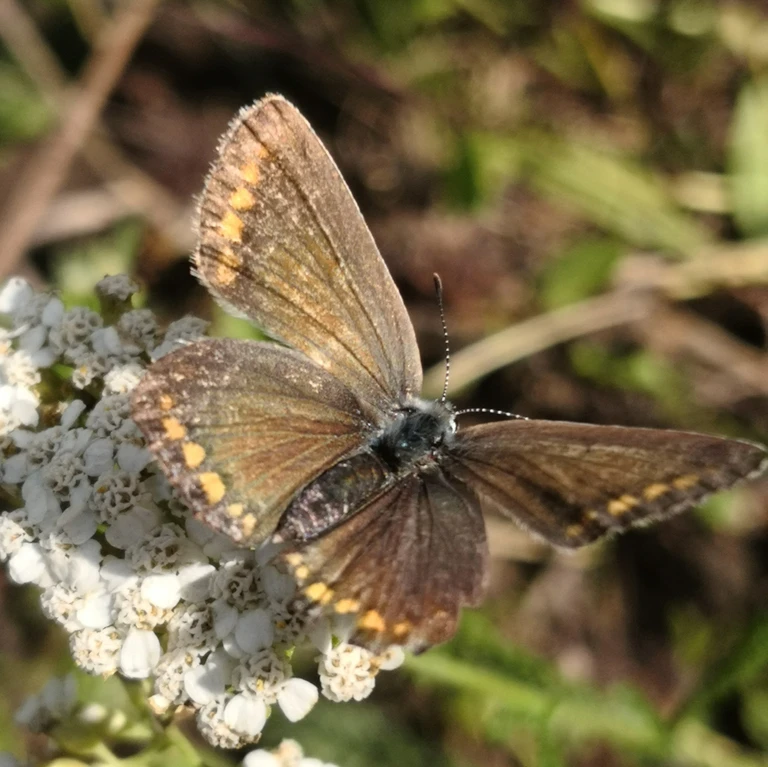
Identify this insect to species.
Polyommatus icarus
